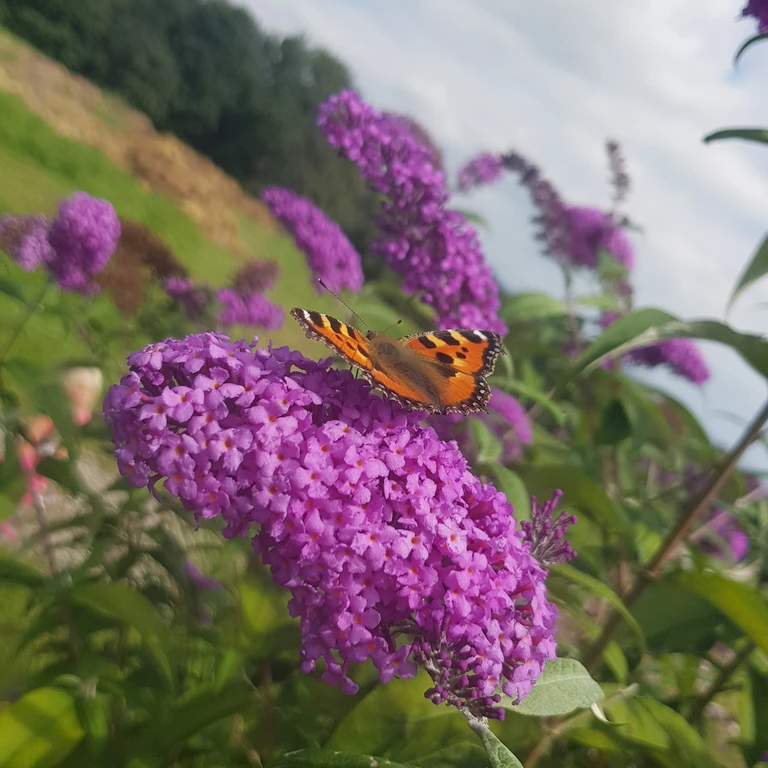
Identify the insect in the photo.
Aglais urticae
